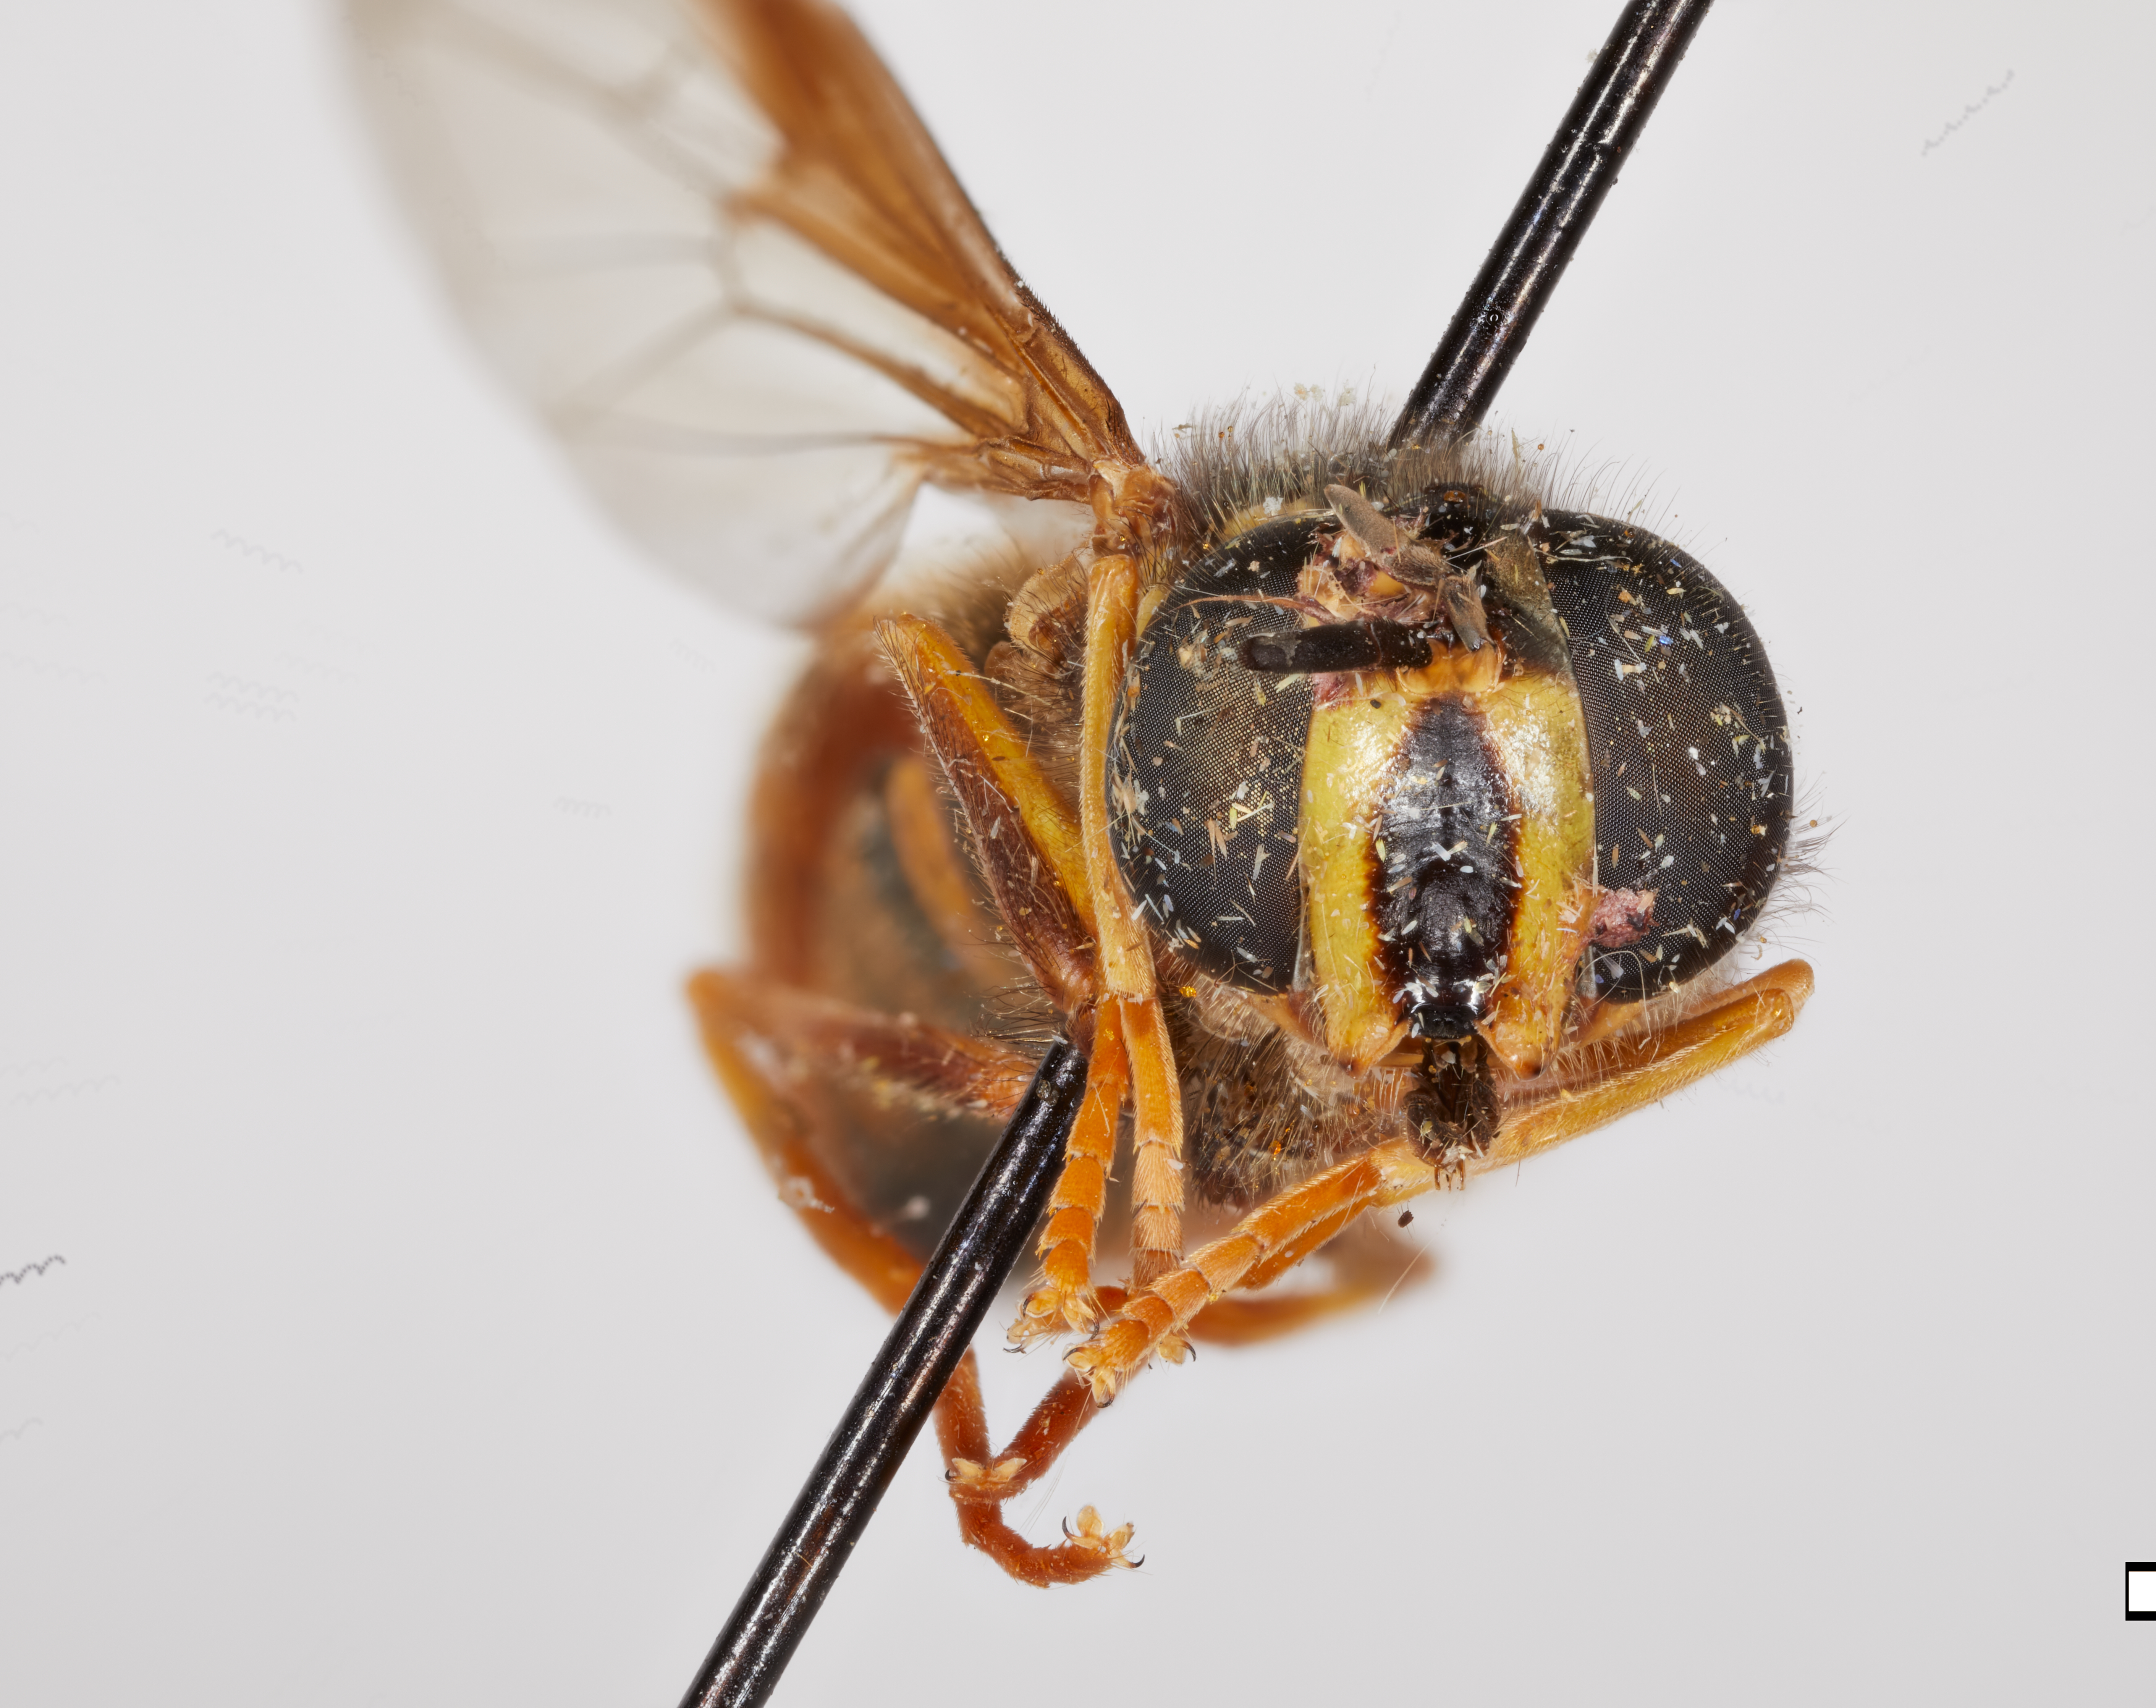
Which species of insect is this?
Chrysotoxum mongol
